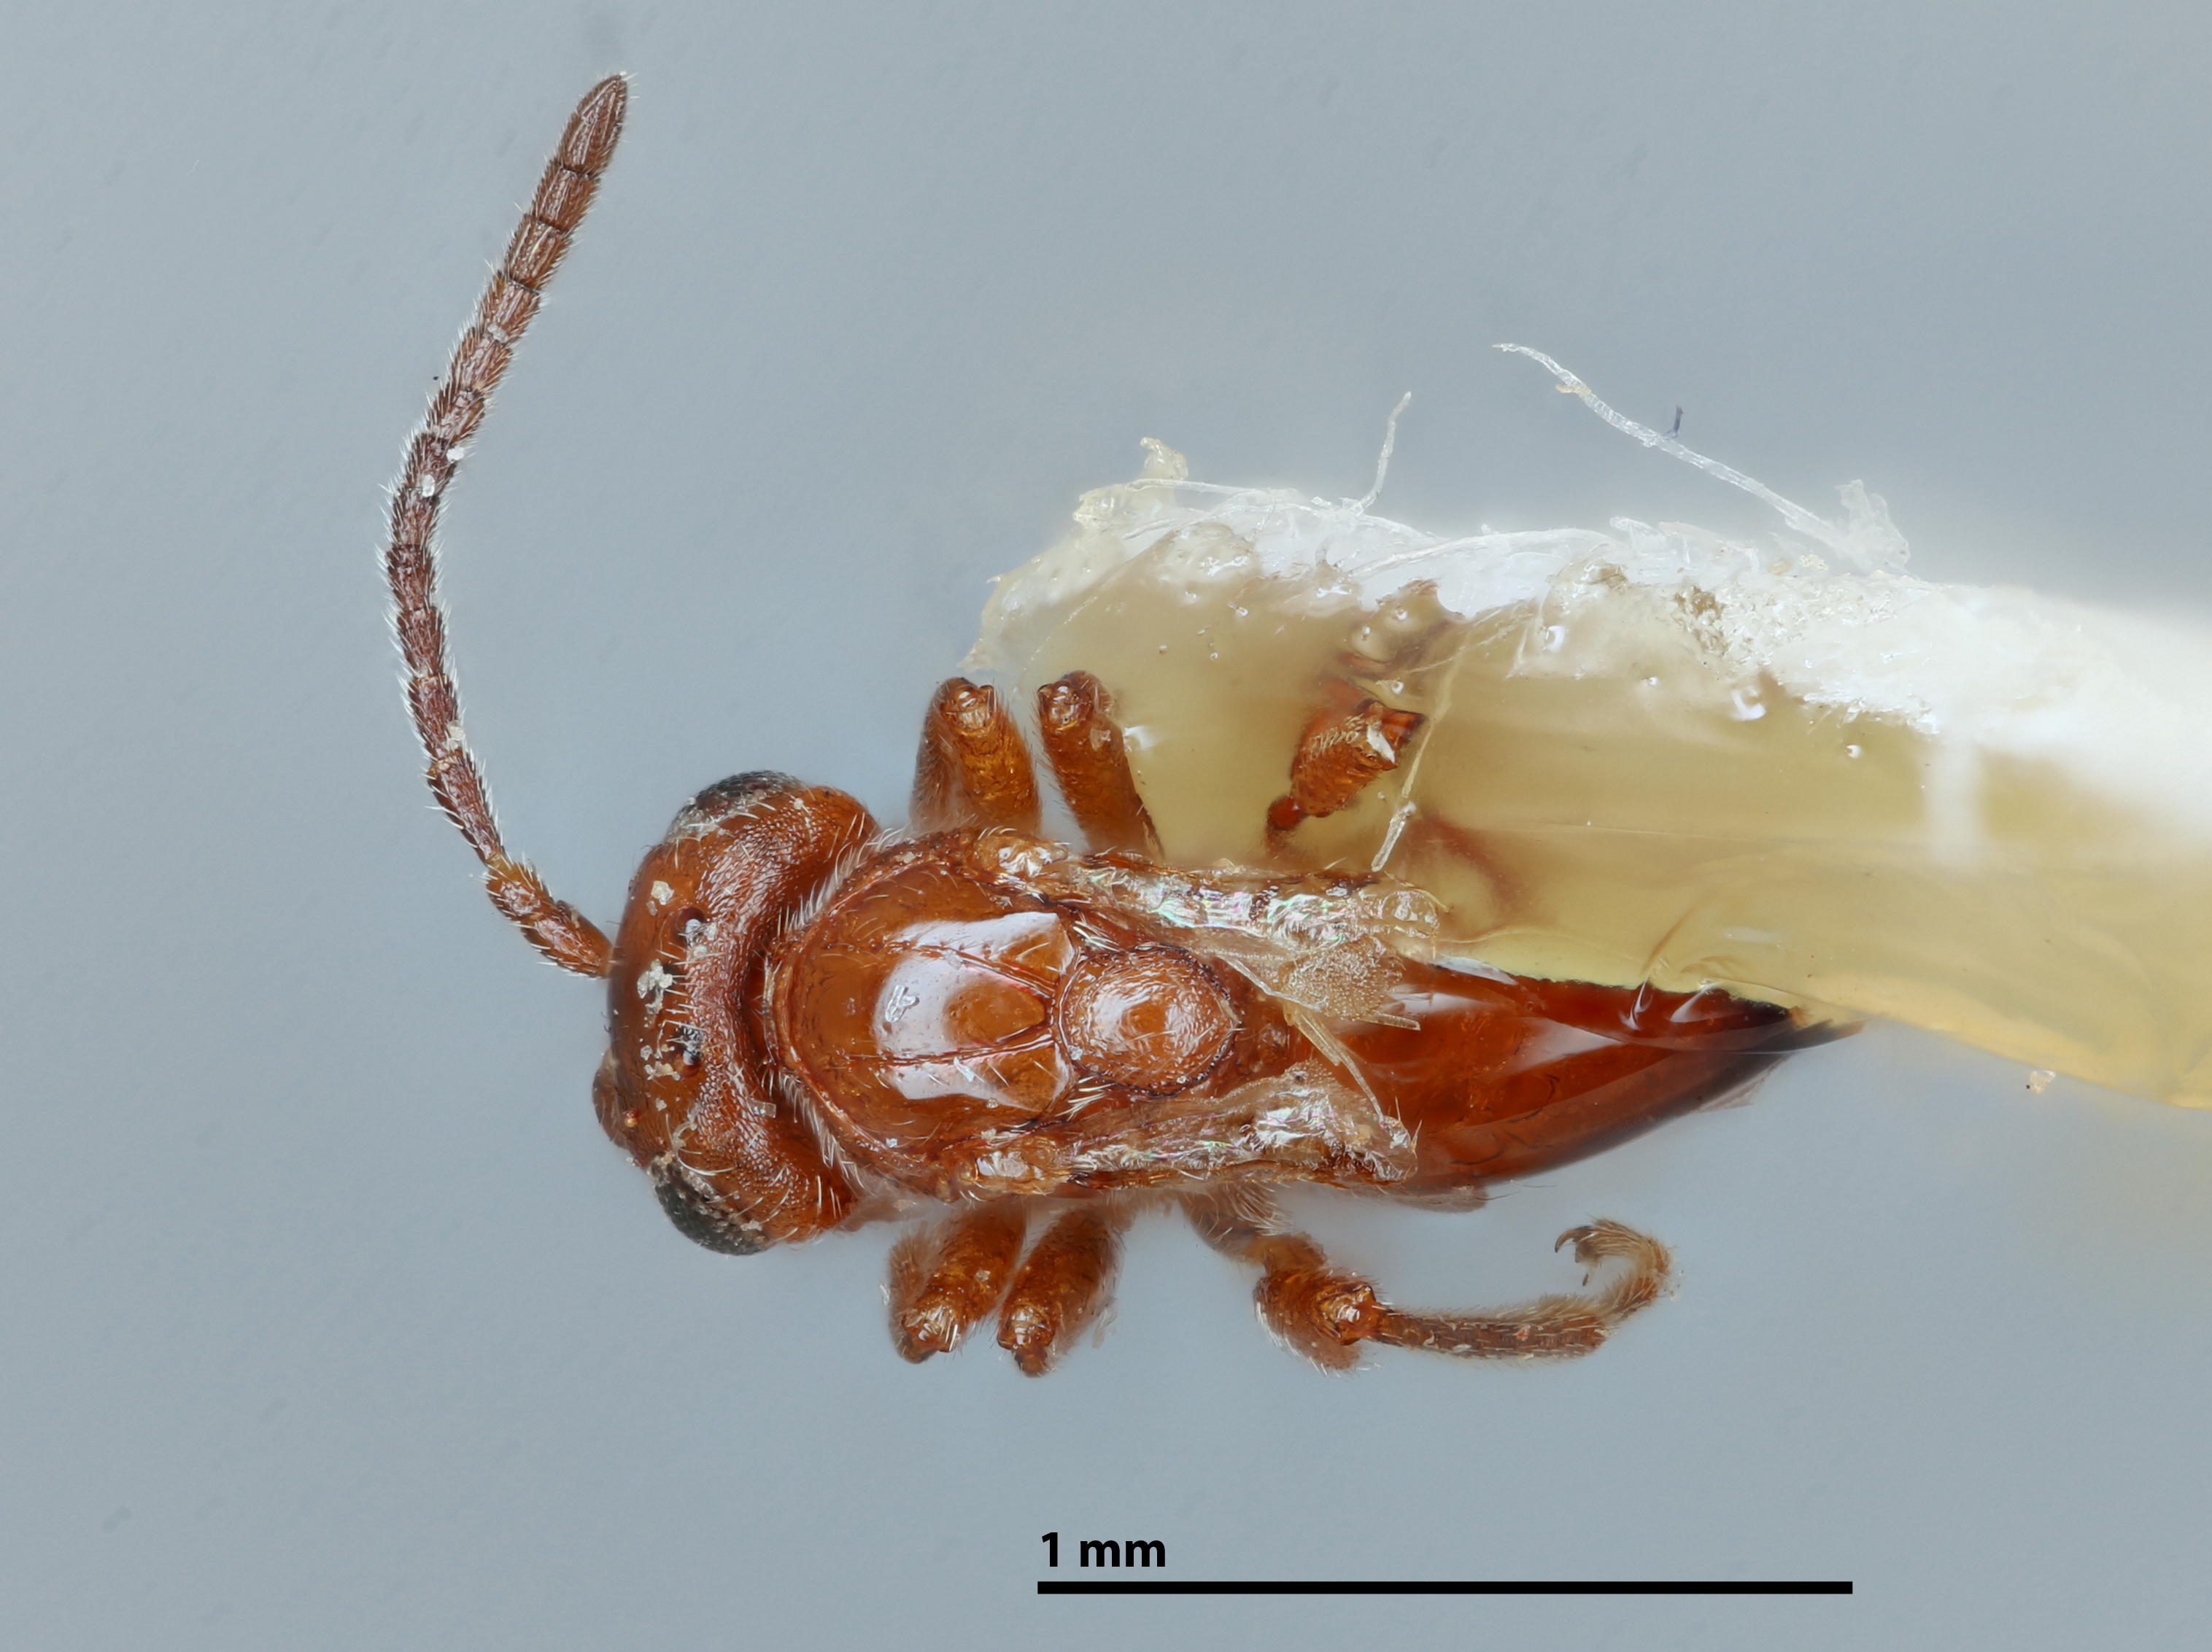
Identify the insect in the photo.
Xanthoteras tuckeri
